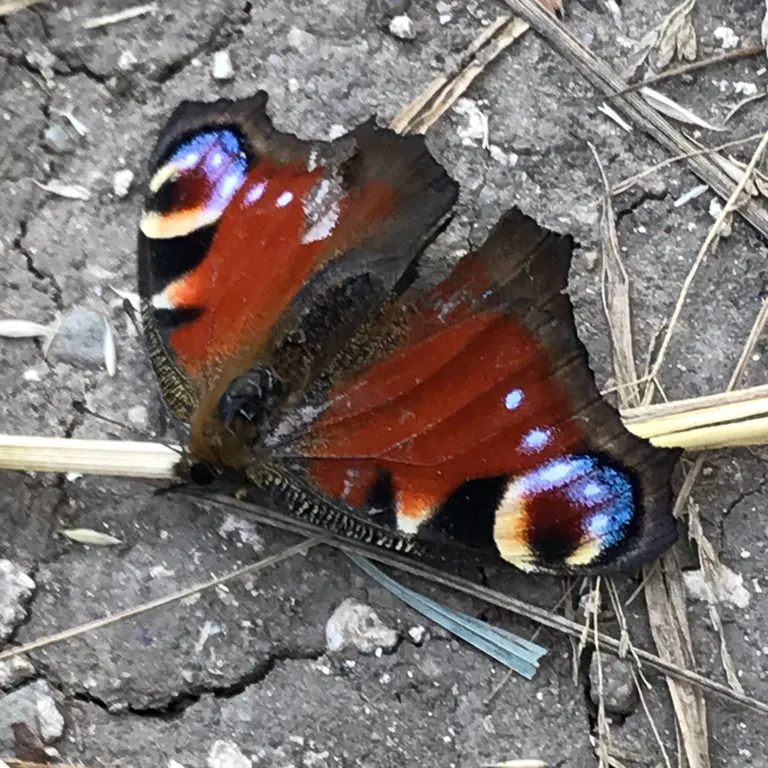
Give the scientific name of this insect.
Aglais io
